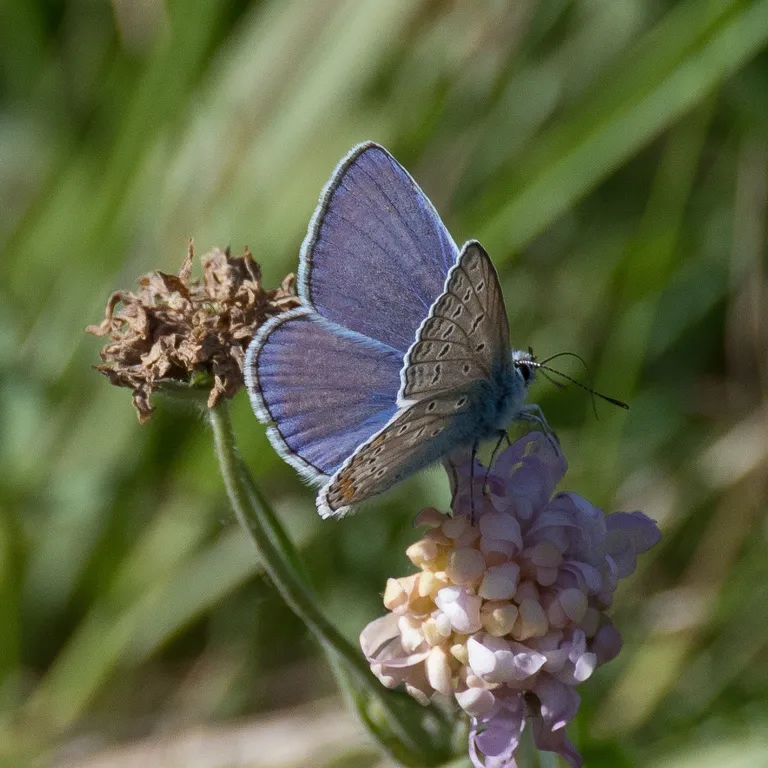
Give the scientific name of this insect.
Polyommatus icarus
